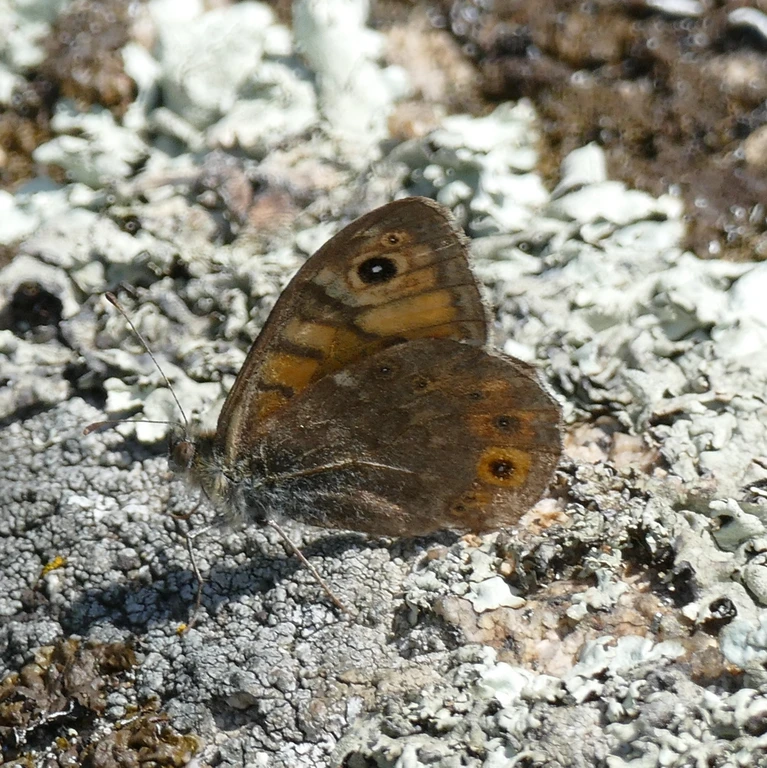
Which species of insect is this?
Lasiommata megera (also Pararge megera)
